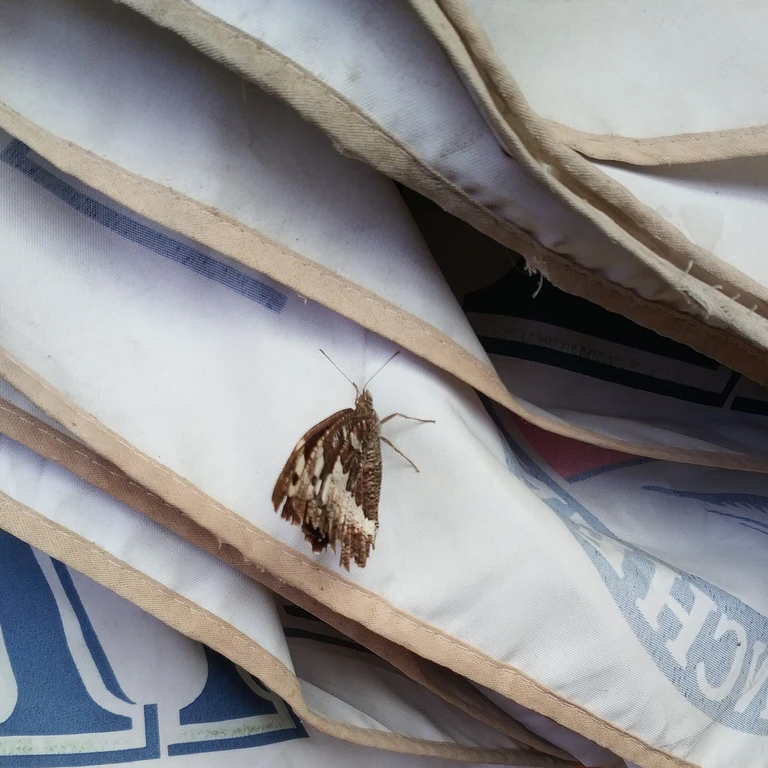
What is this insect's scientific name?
Brintesia circe
